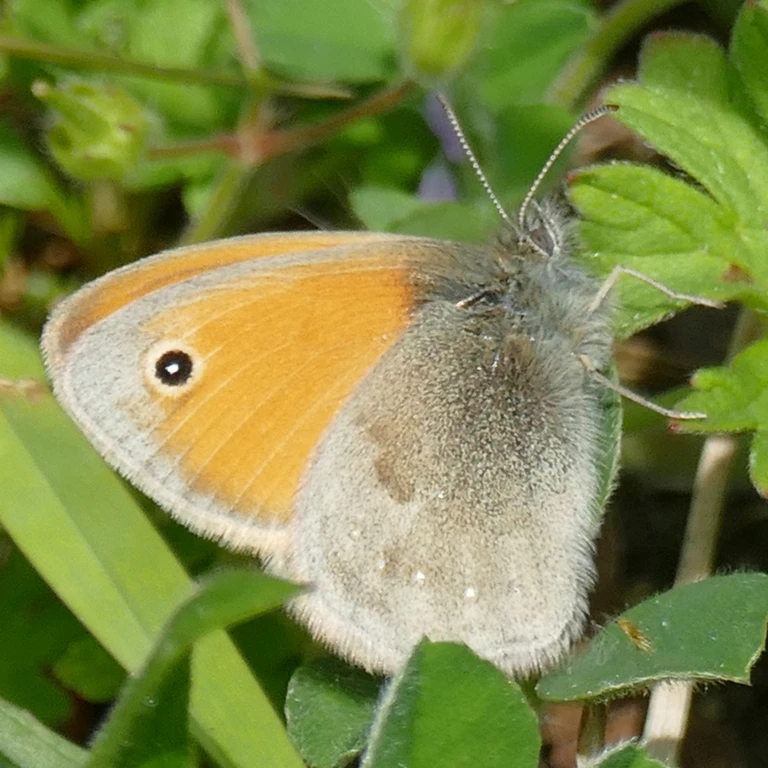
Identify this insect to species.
Coenonympha pamphilus
